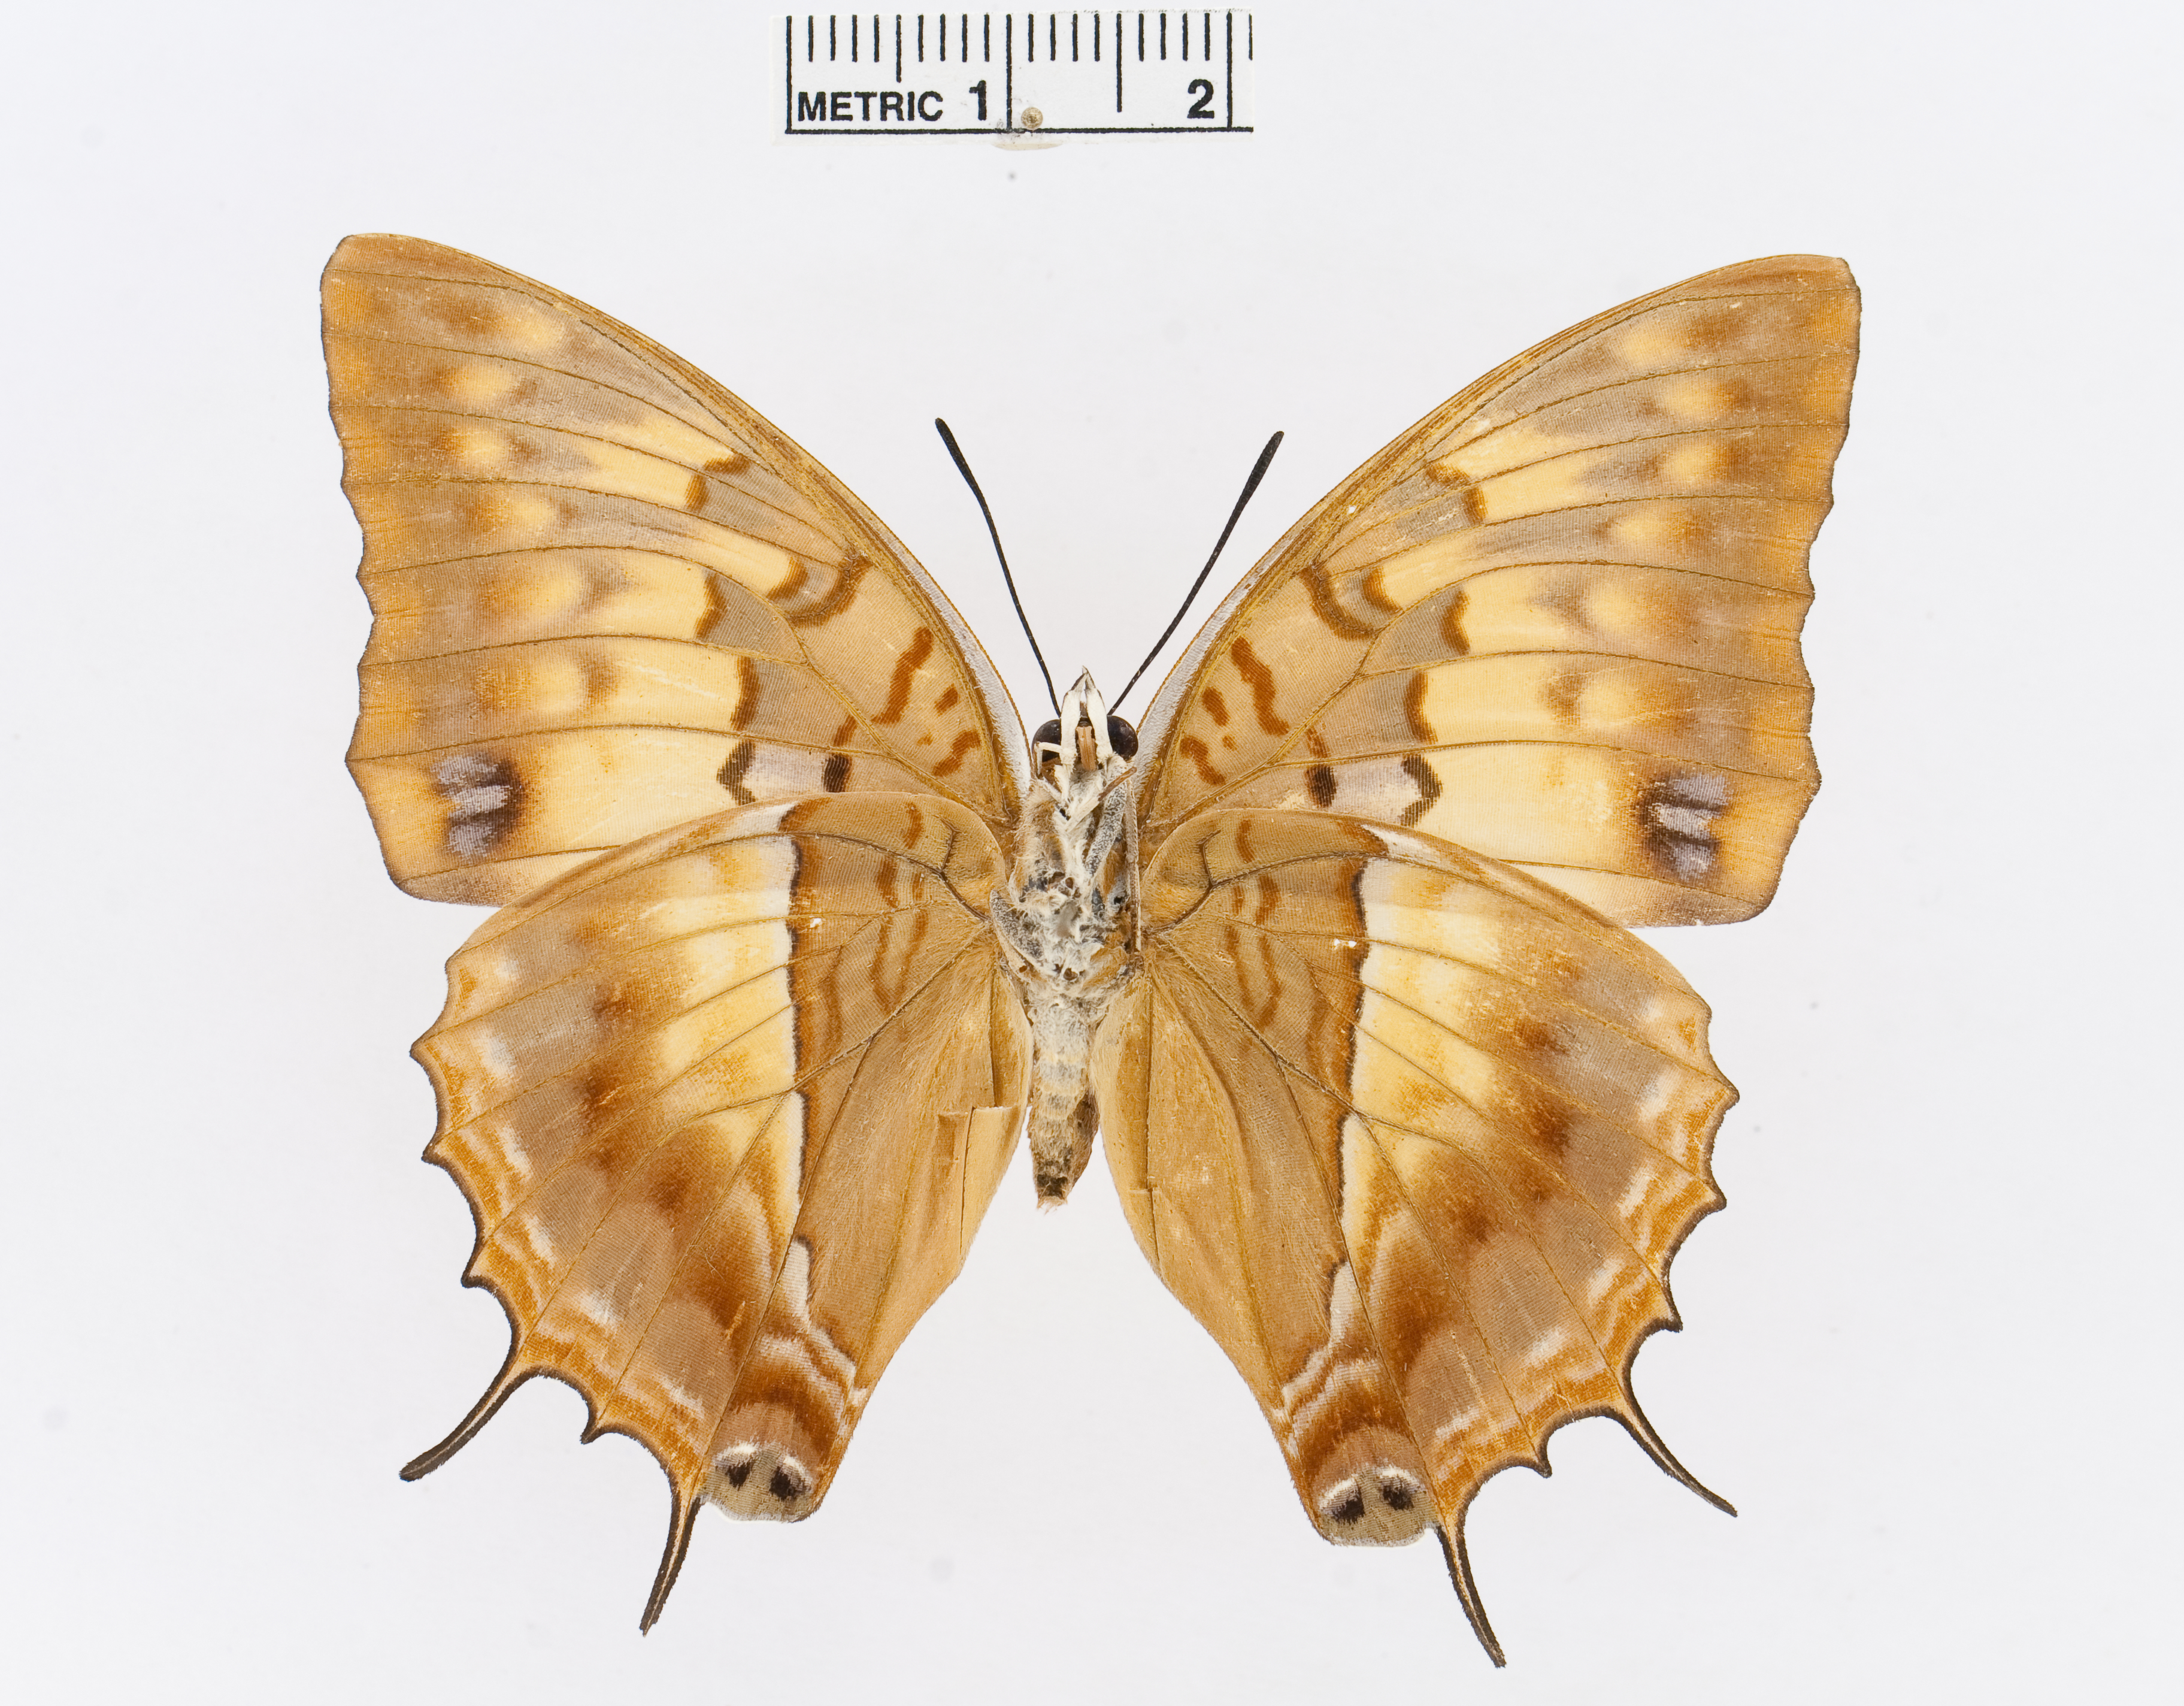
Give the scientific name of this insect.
Charaxes lasti
